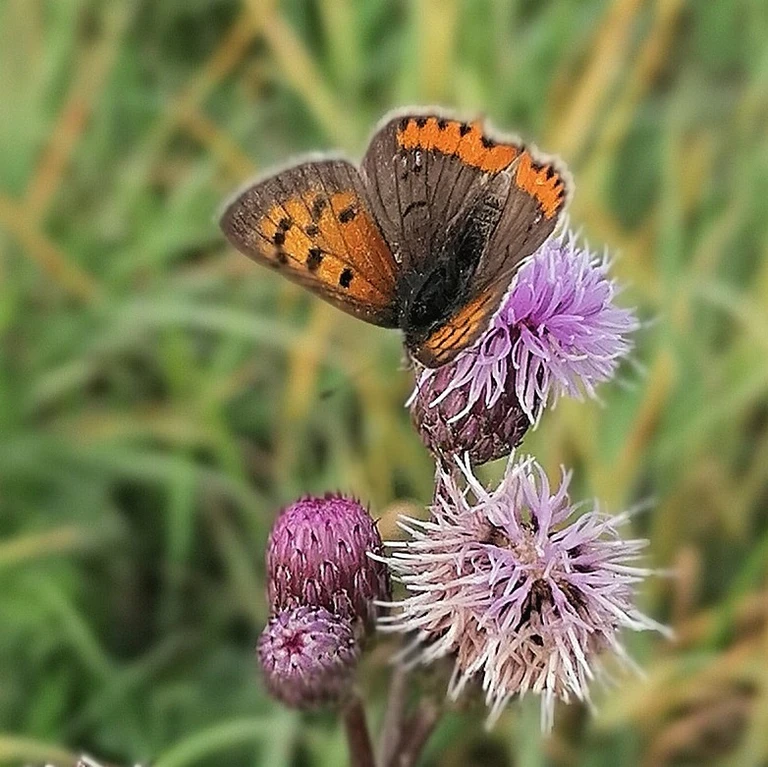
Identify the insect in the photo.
Lycaena phlaeas
